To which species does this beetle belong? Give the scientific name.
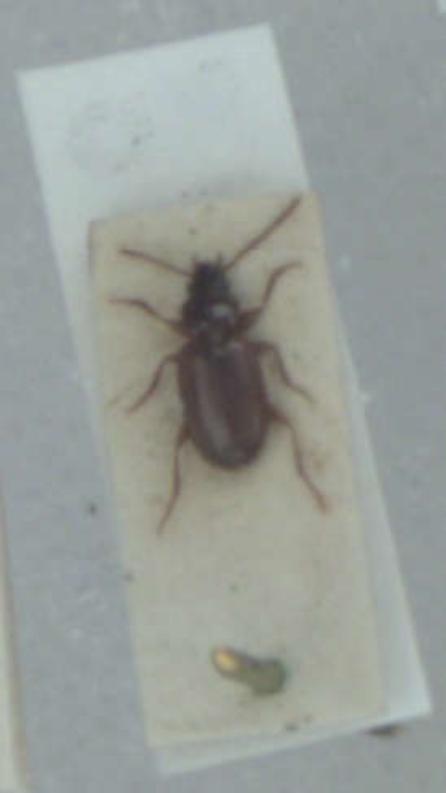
Trechus quadristriatus
